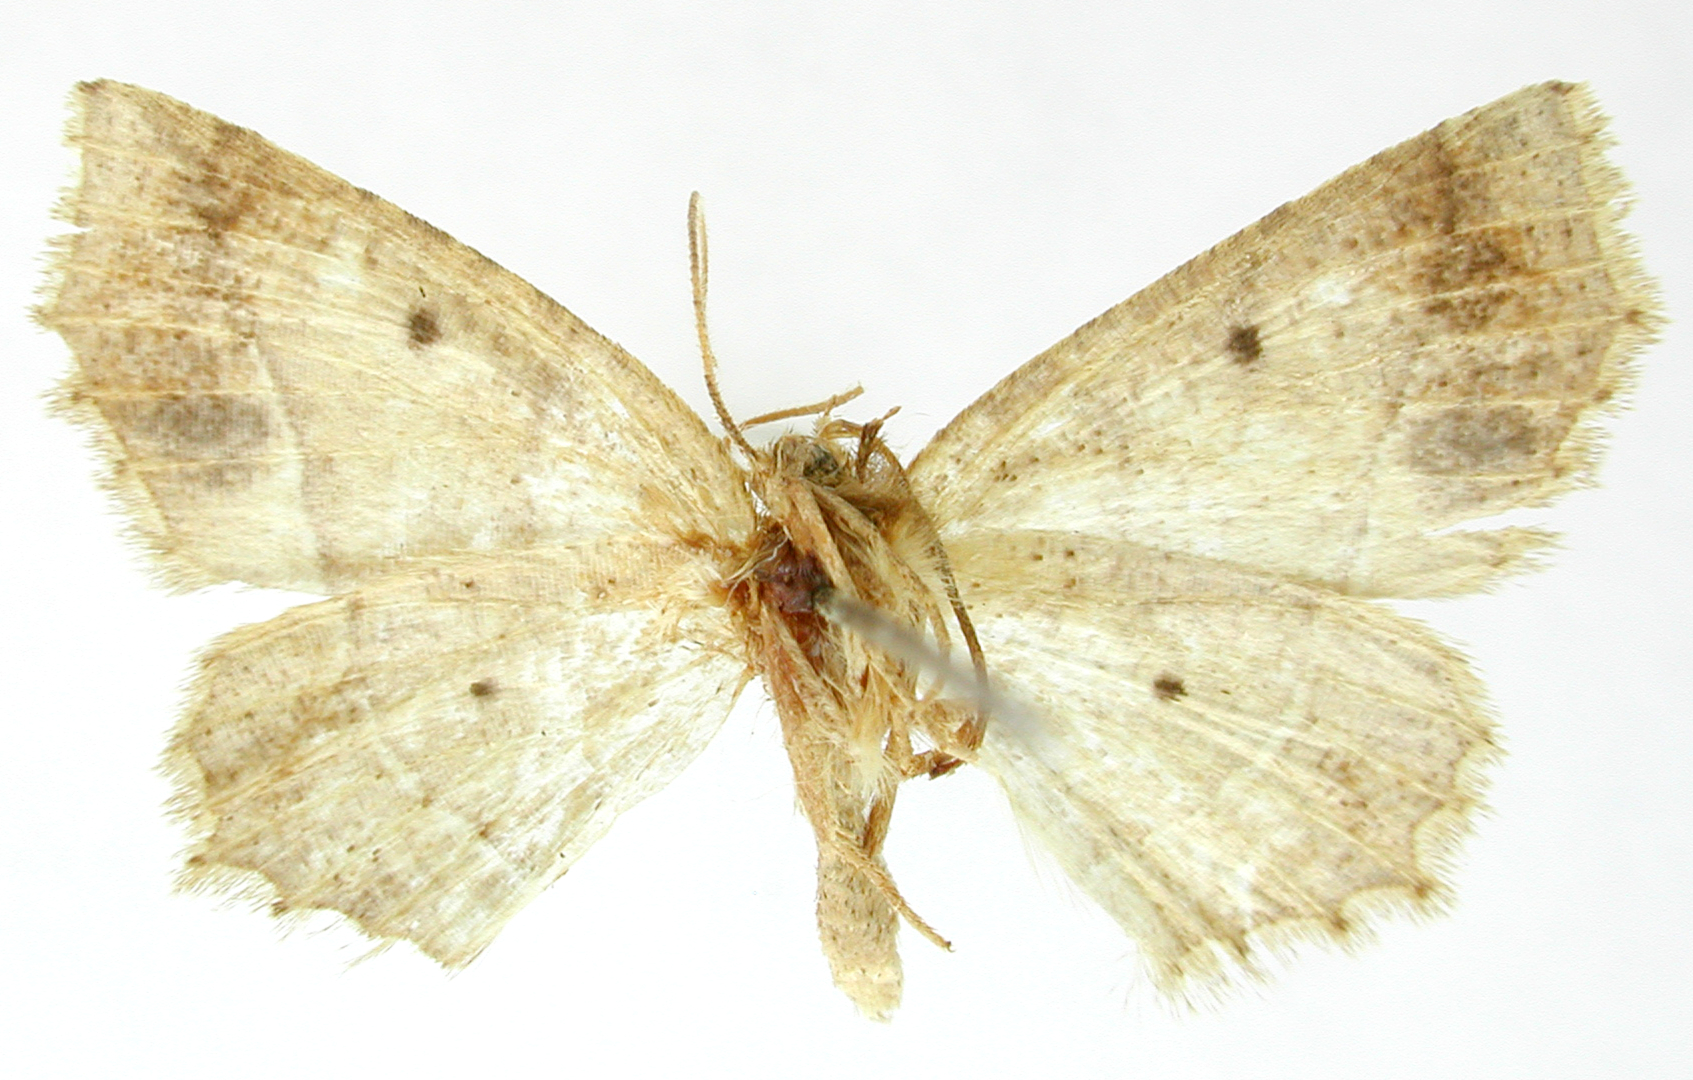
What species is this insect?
Isochromodes deminuta
